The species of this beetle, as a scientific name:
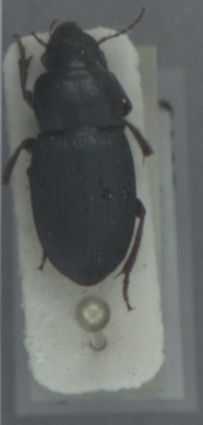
Harpalus rubripes
